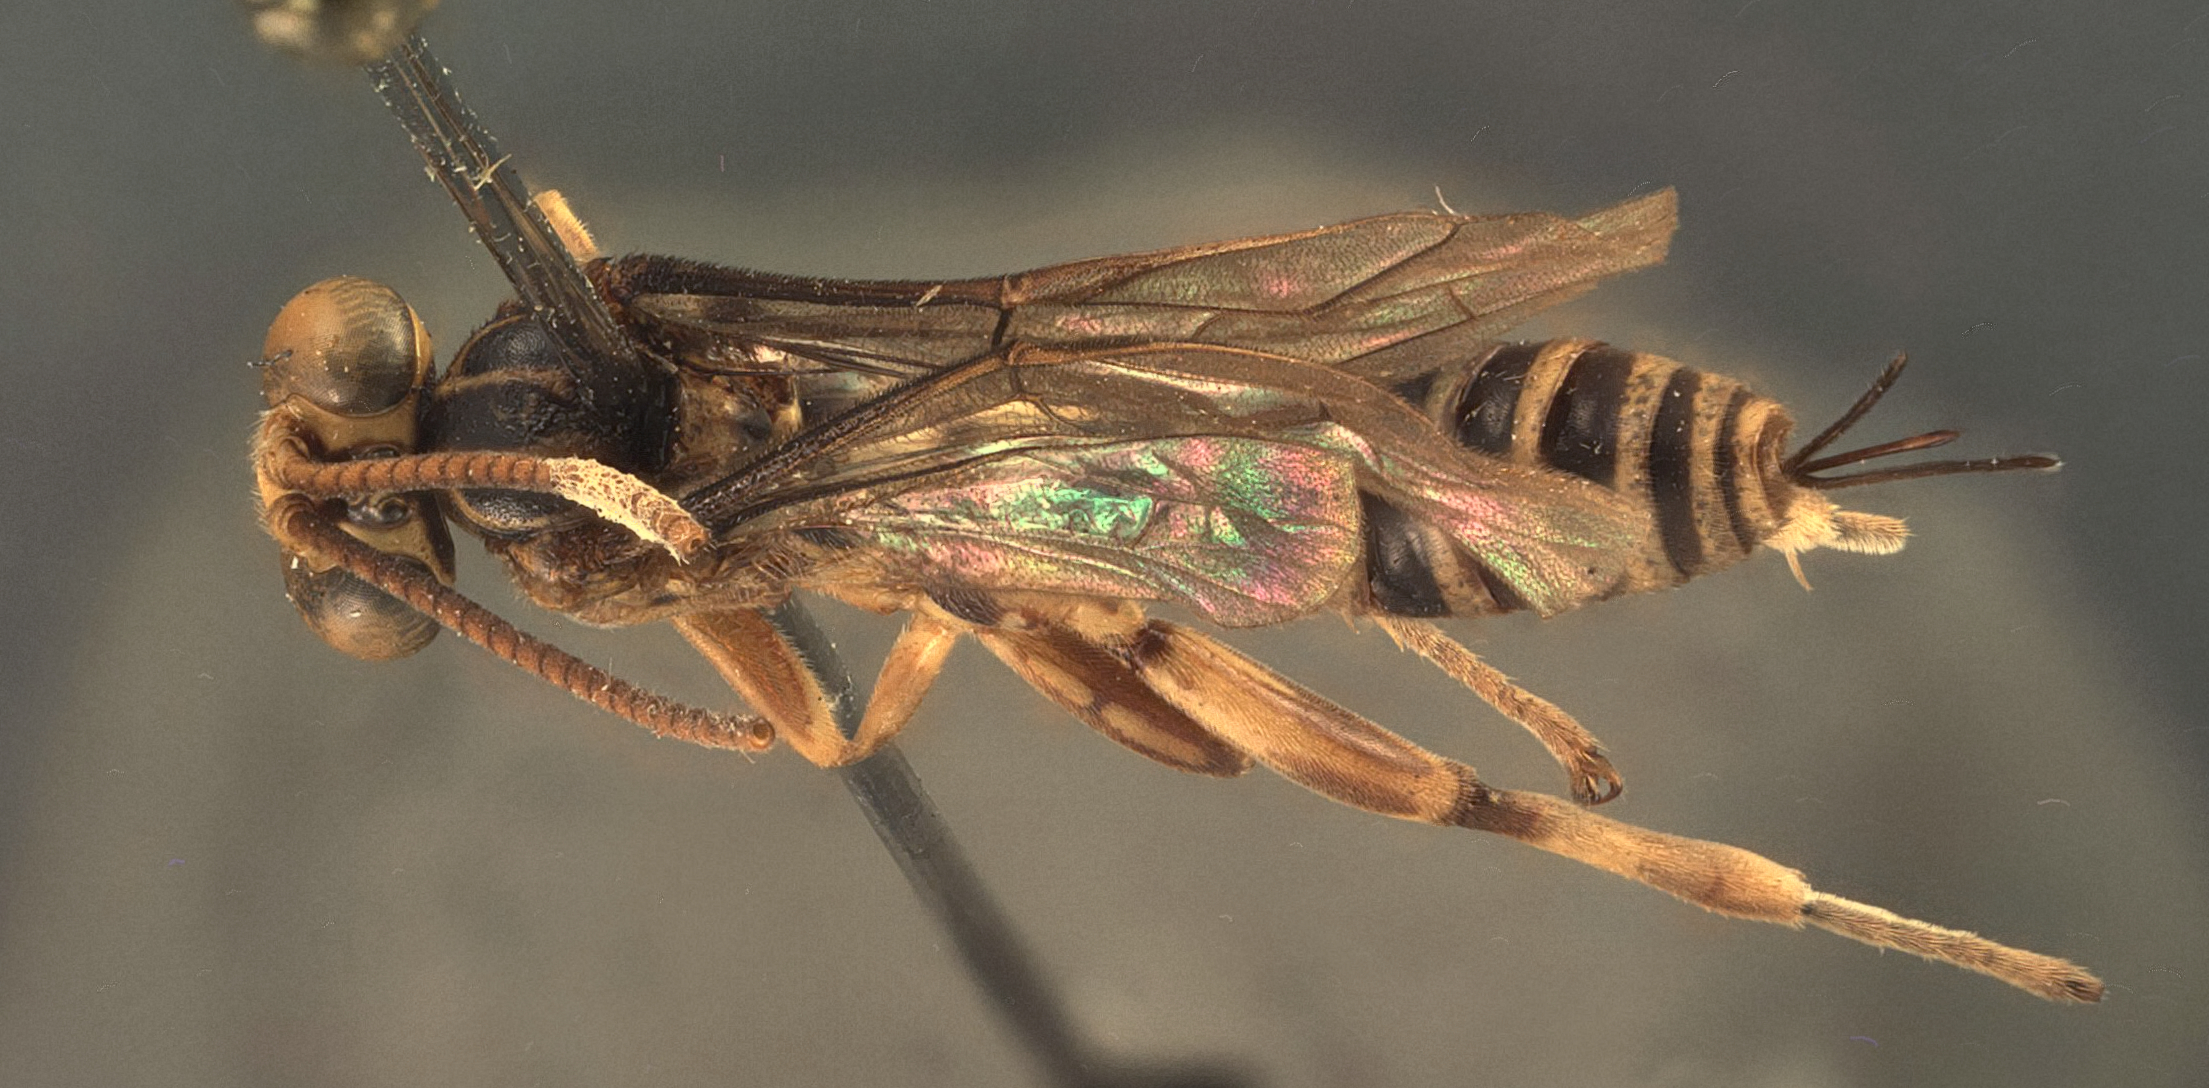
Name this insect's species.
Theronia srutellata
